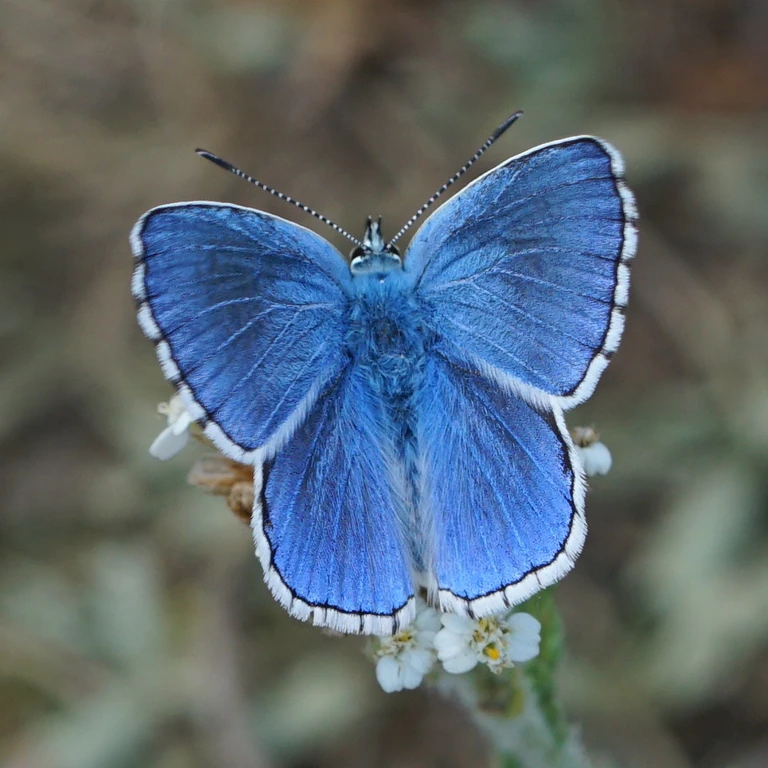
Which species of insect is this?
Lysandra bellargus
